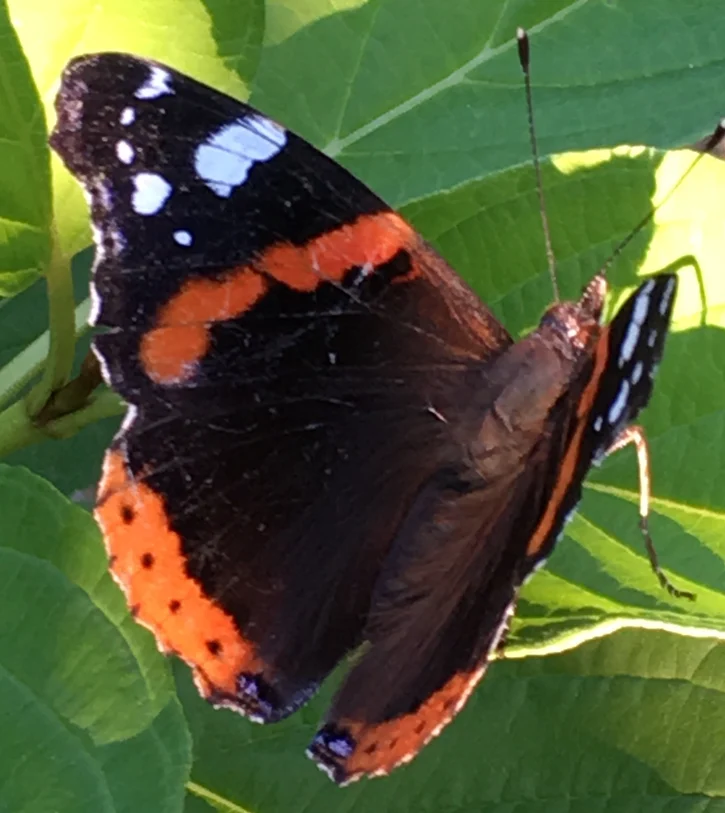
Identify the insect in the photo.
Vanessa atalanta
